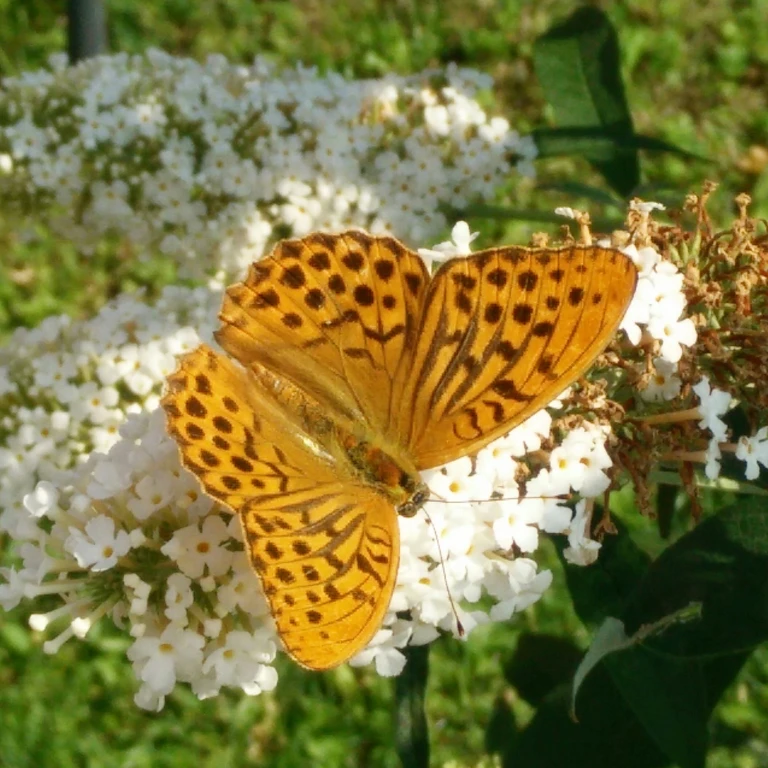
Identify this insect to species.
Argynnis paphia
